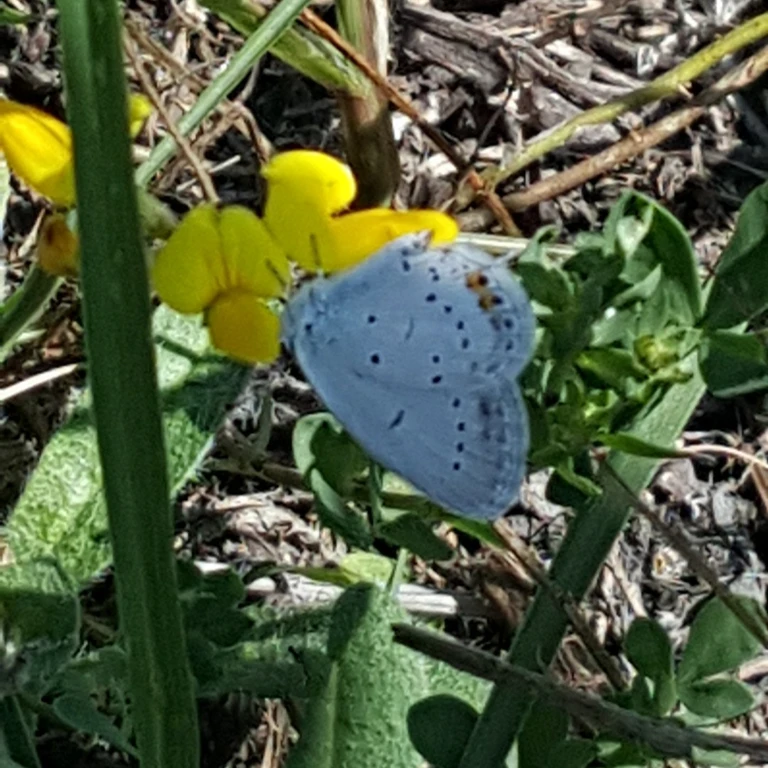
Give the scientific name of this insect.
Cupido argiades (also Elkalyce argiades)
